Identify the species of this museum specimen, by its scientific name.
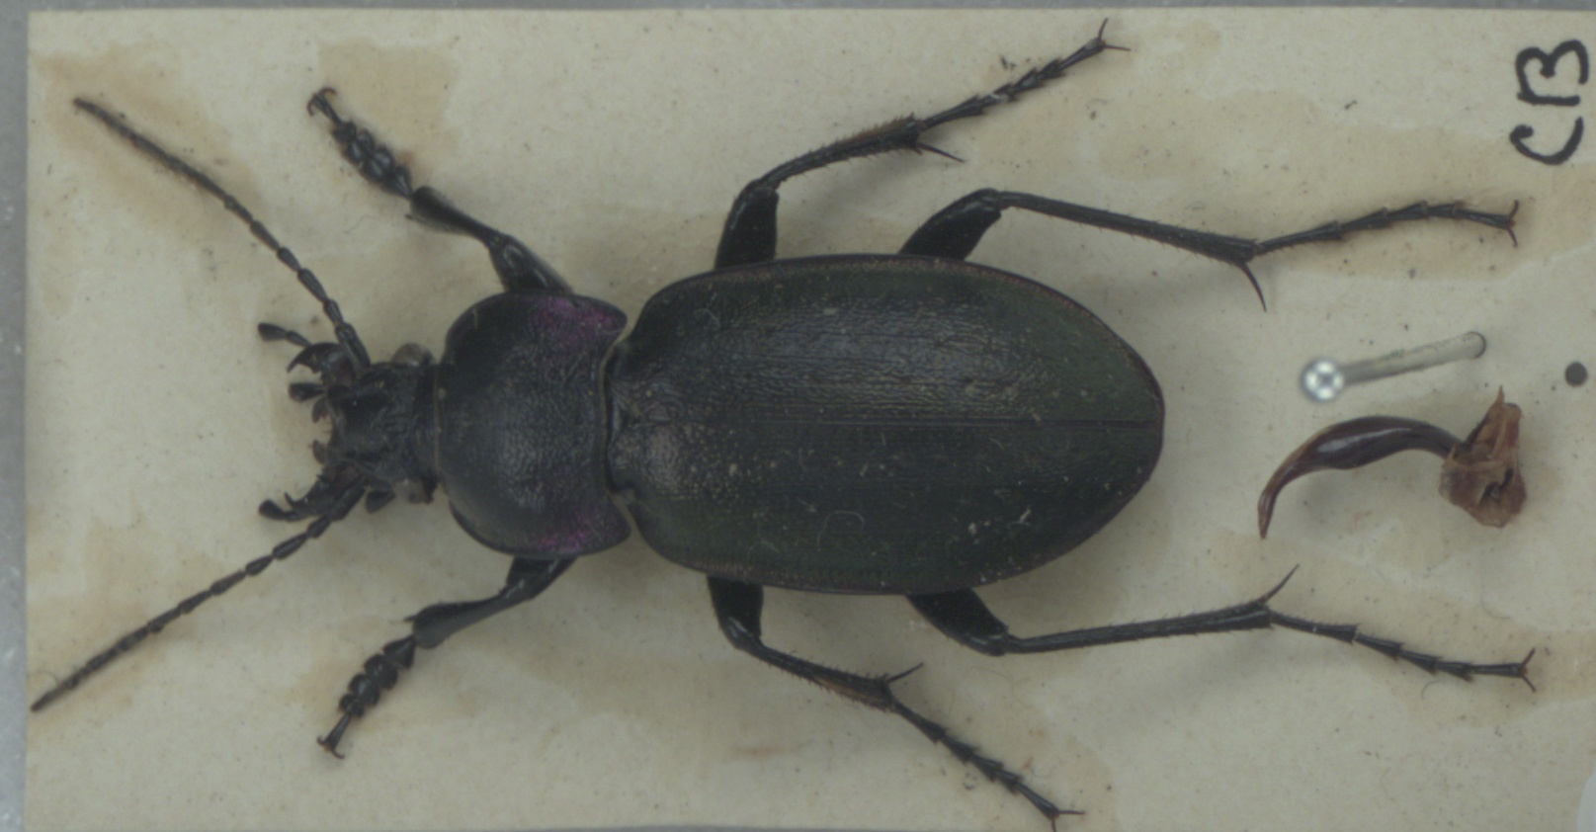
Carabus nemoralis
